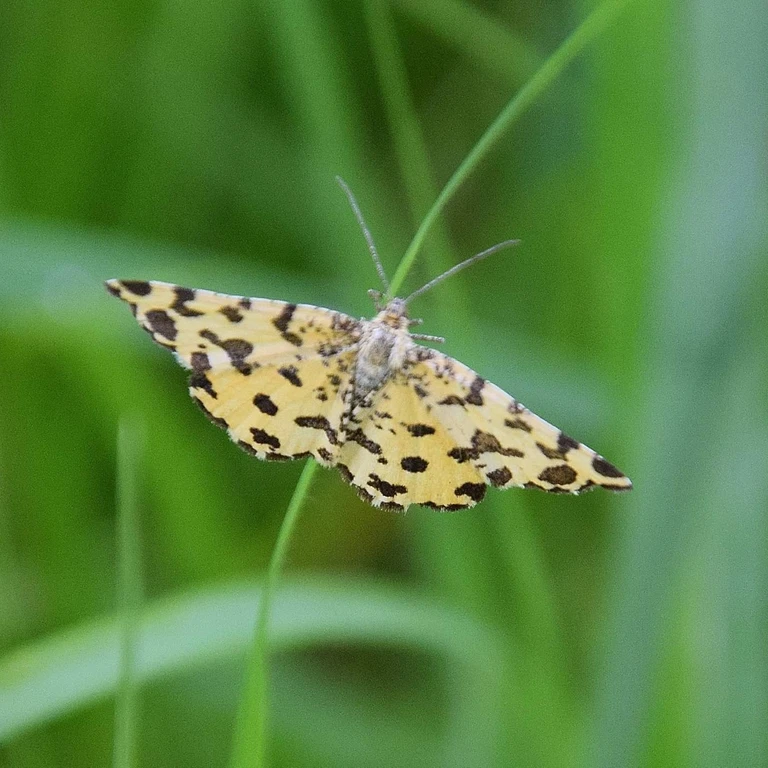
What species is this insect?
Pseudopanthera macularia
